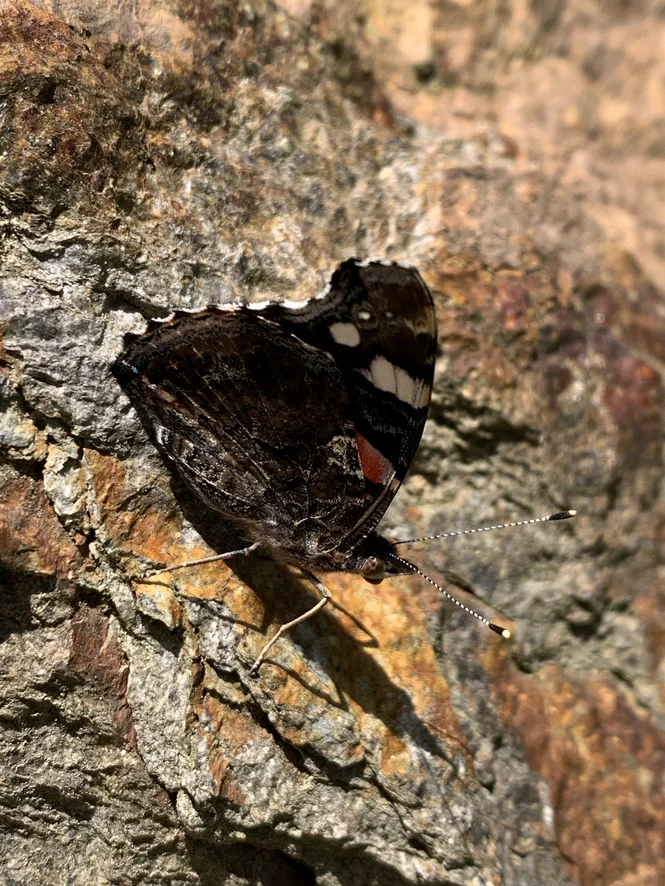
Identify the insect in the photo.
Vanessa atalanta
